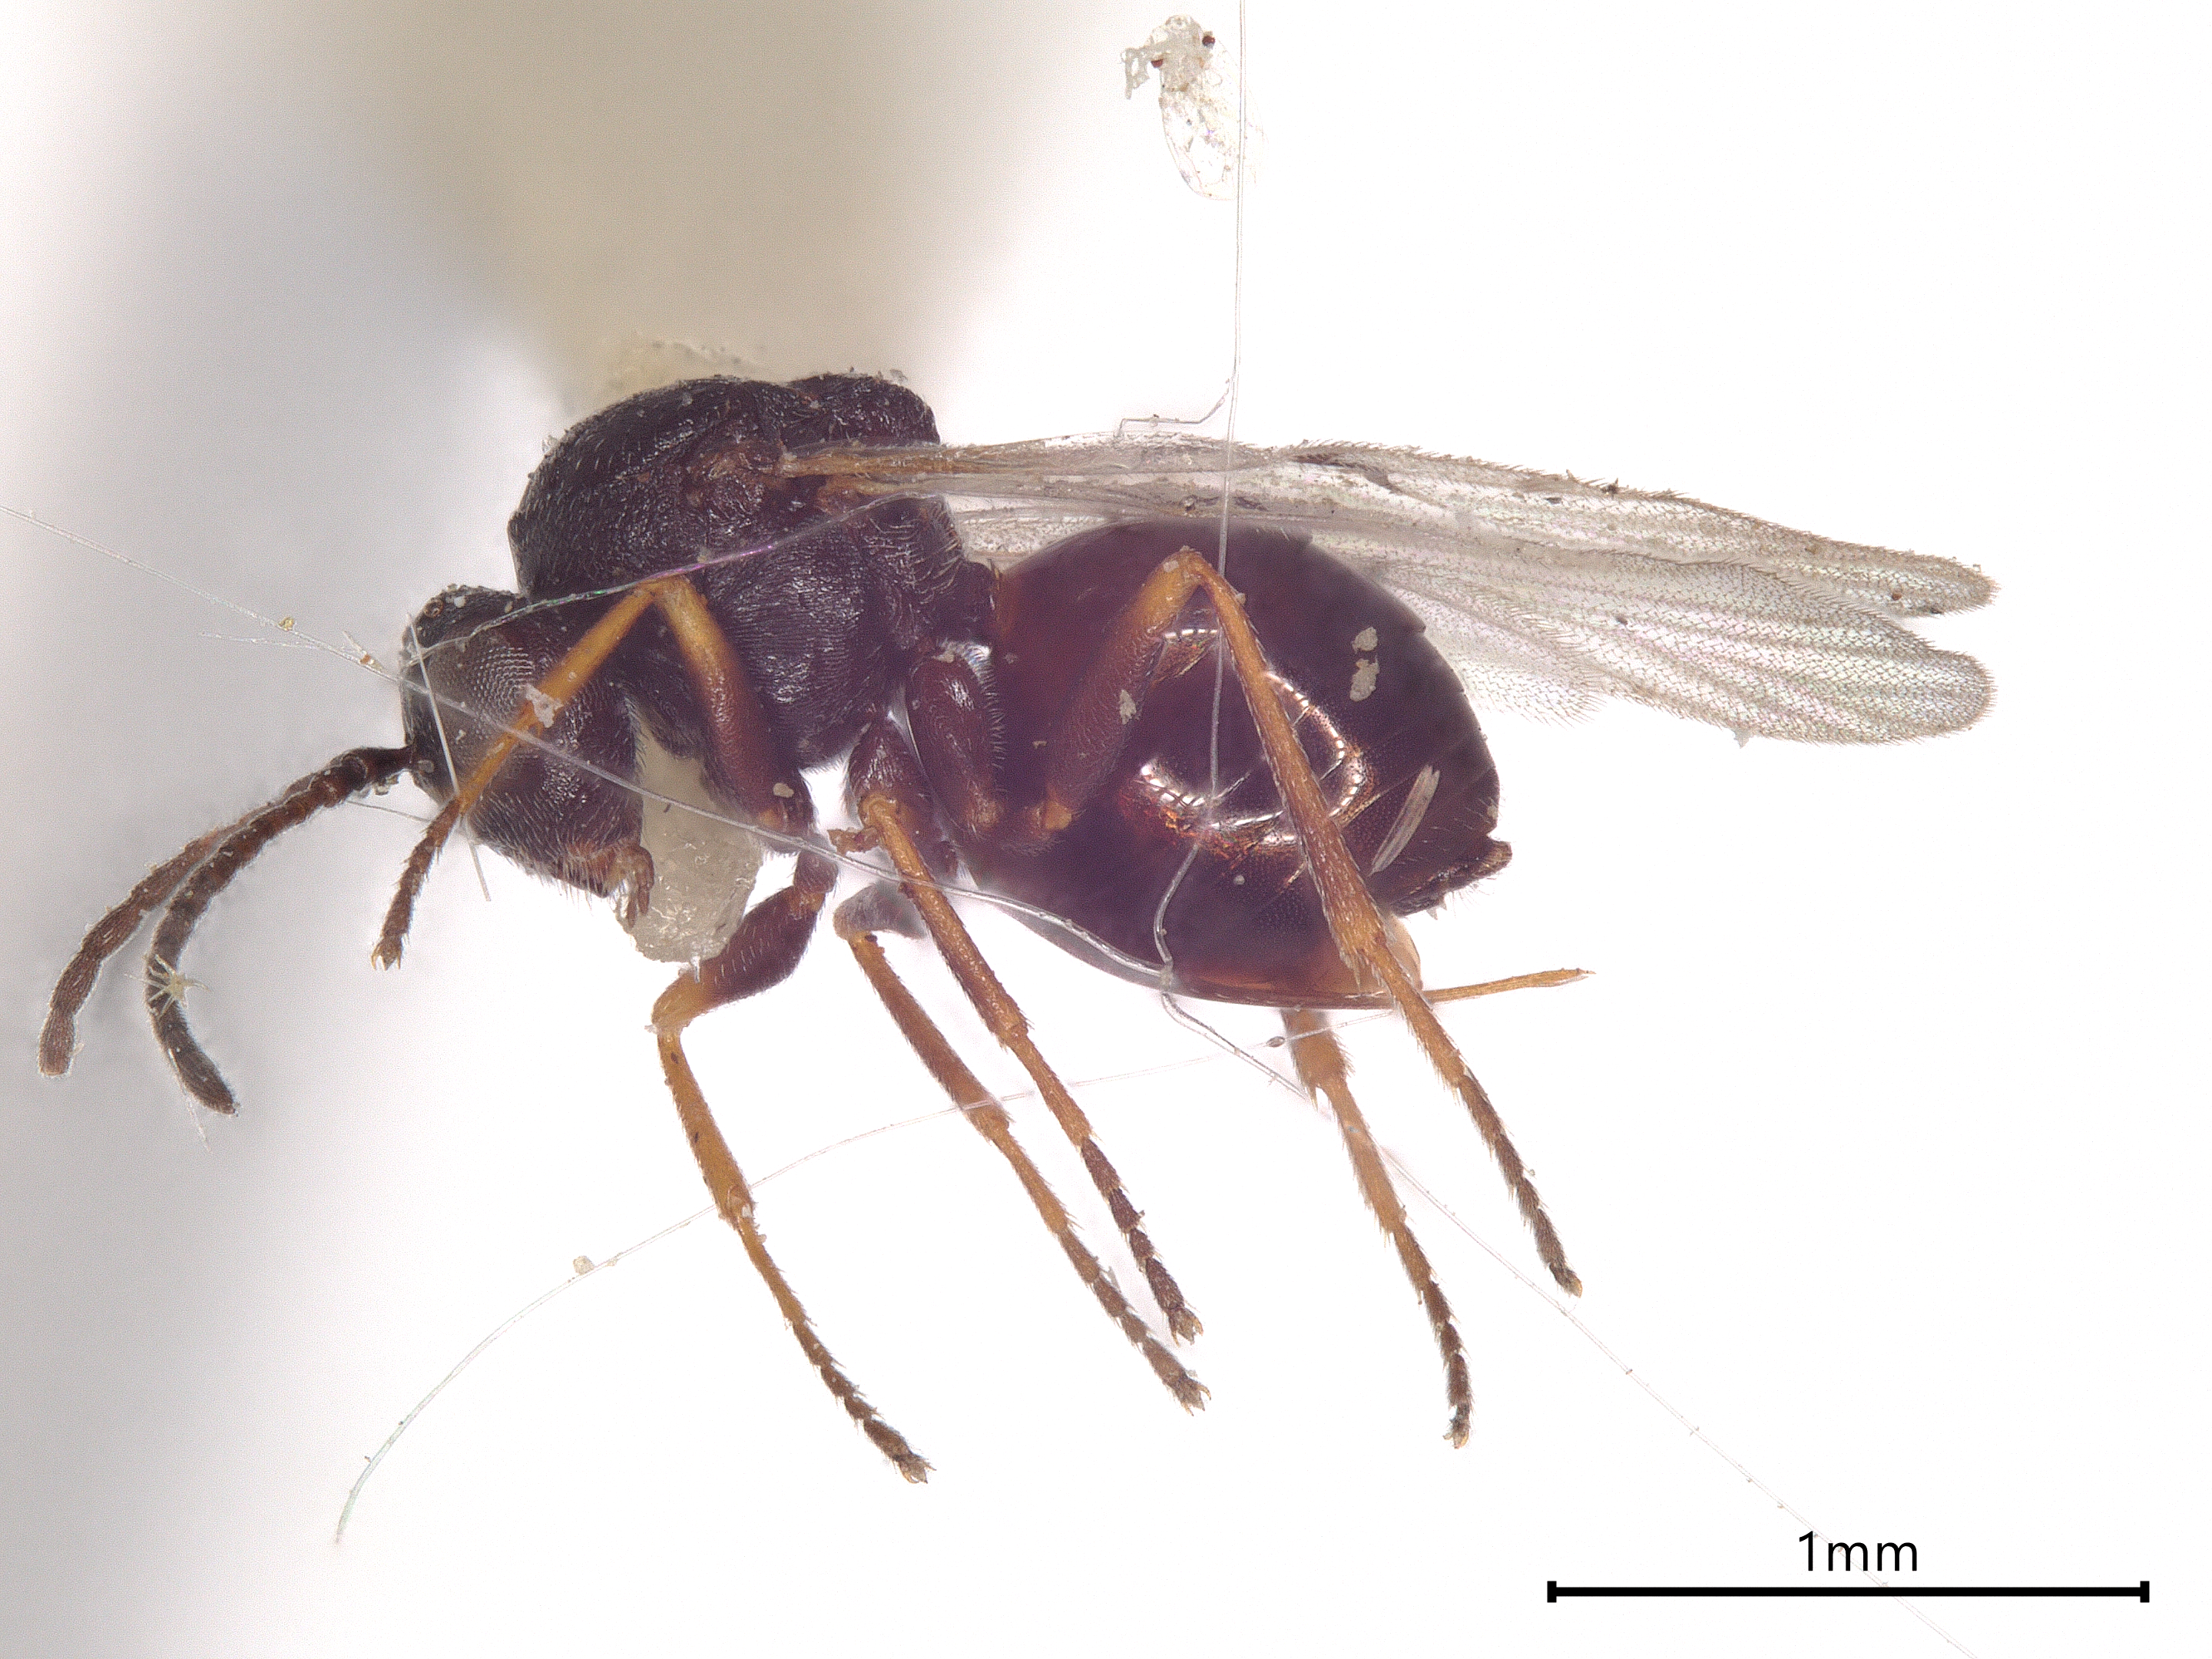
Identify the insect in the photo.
Isocolus rogenhoferi
